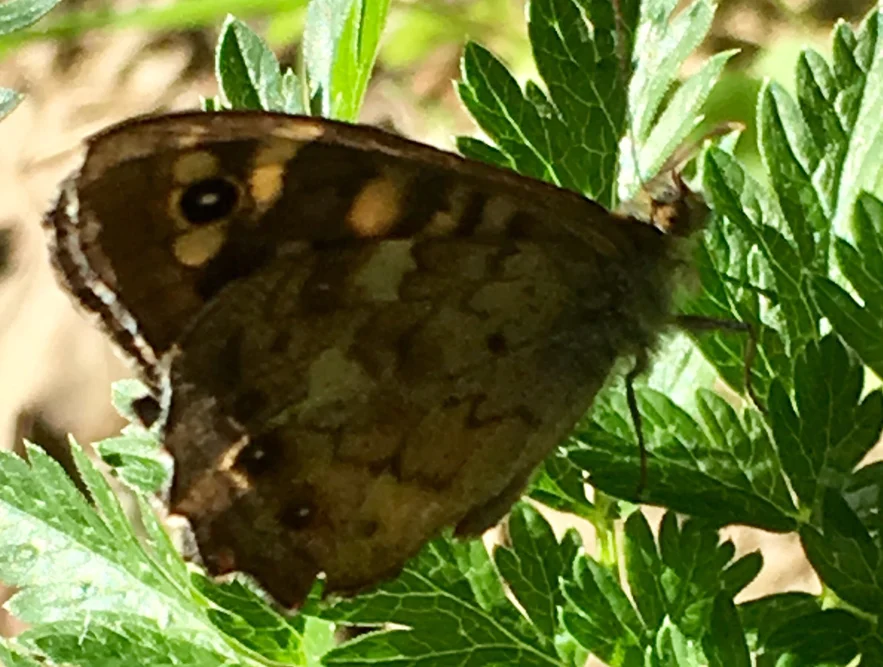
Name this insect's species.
Pararge aegeria
